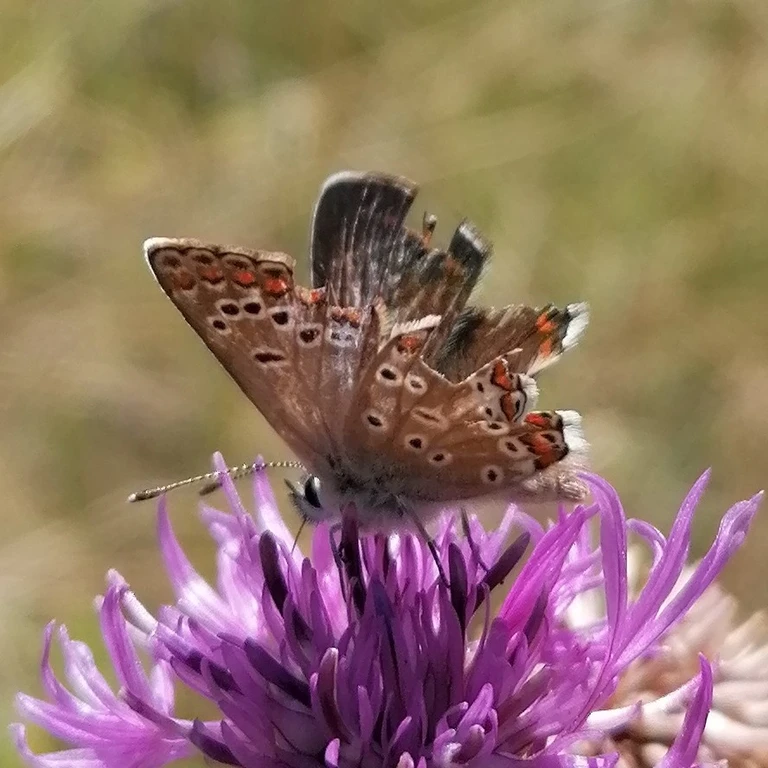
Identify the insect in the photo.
Aricia agestis/artaxerxes
